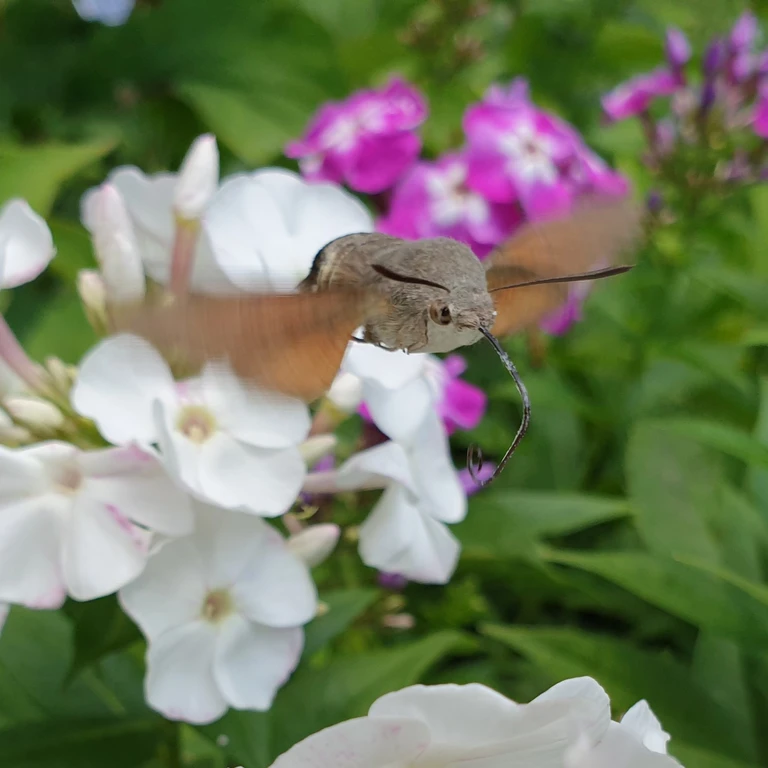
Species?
Macroglossum stellatarum
